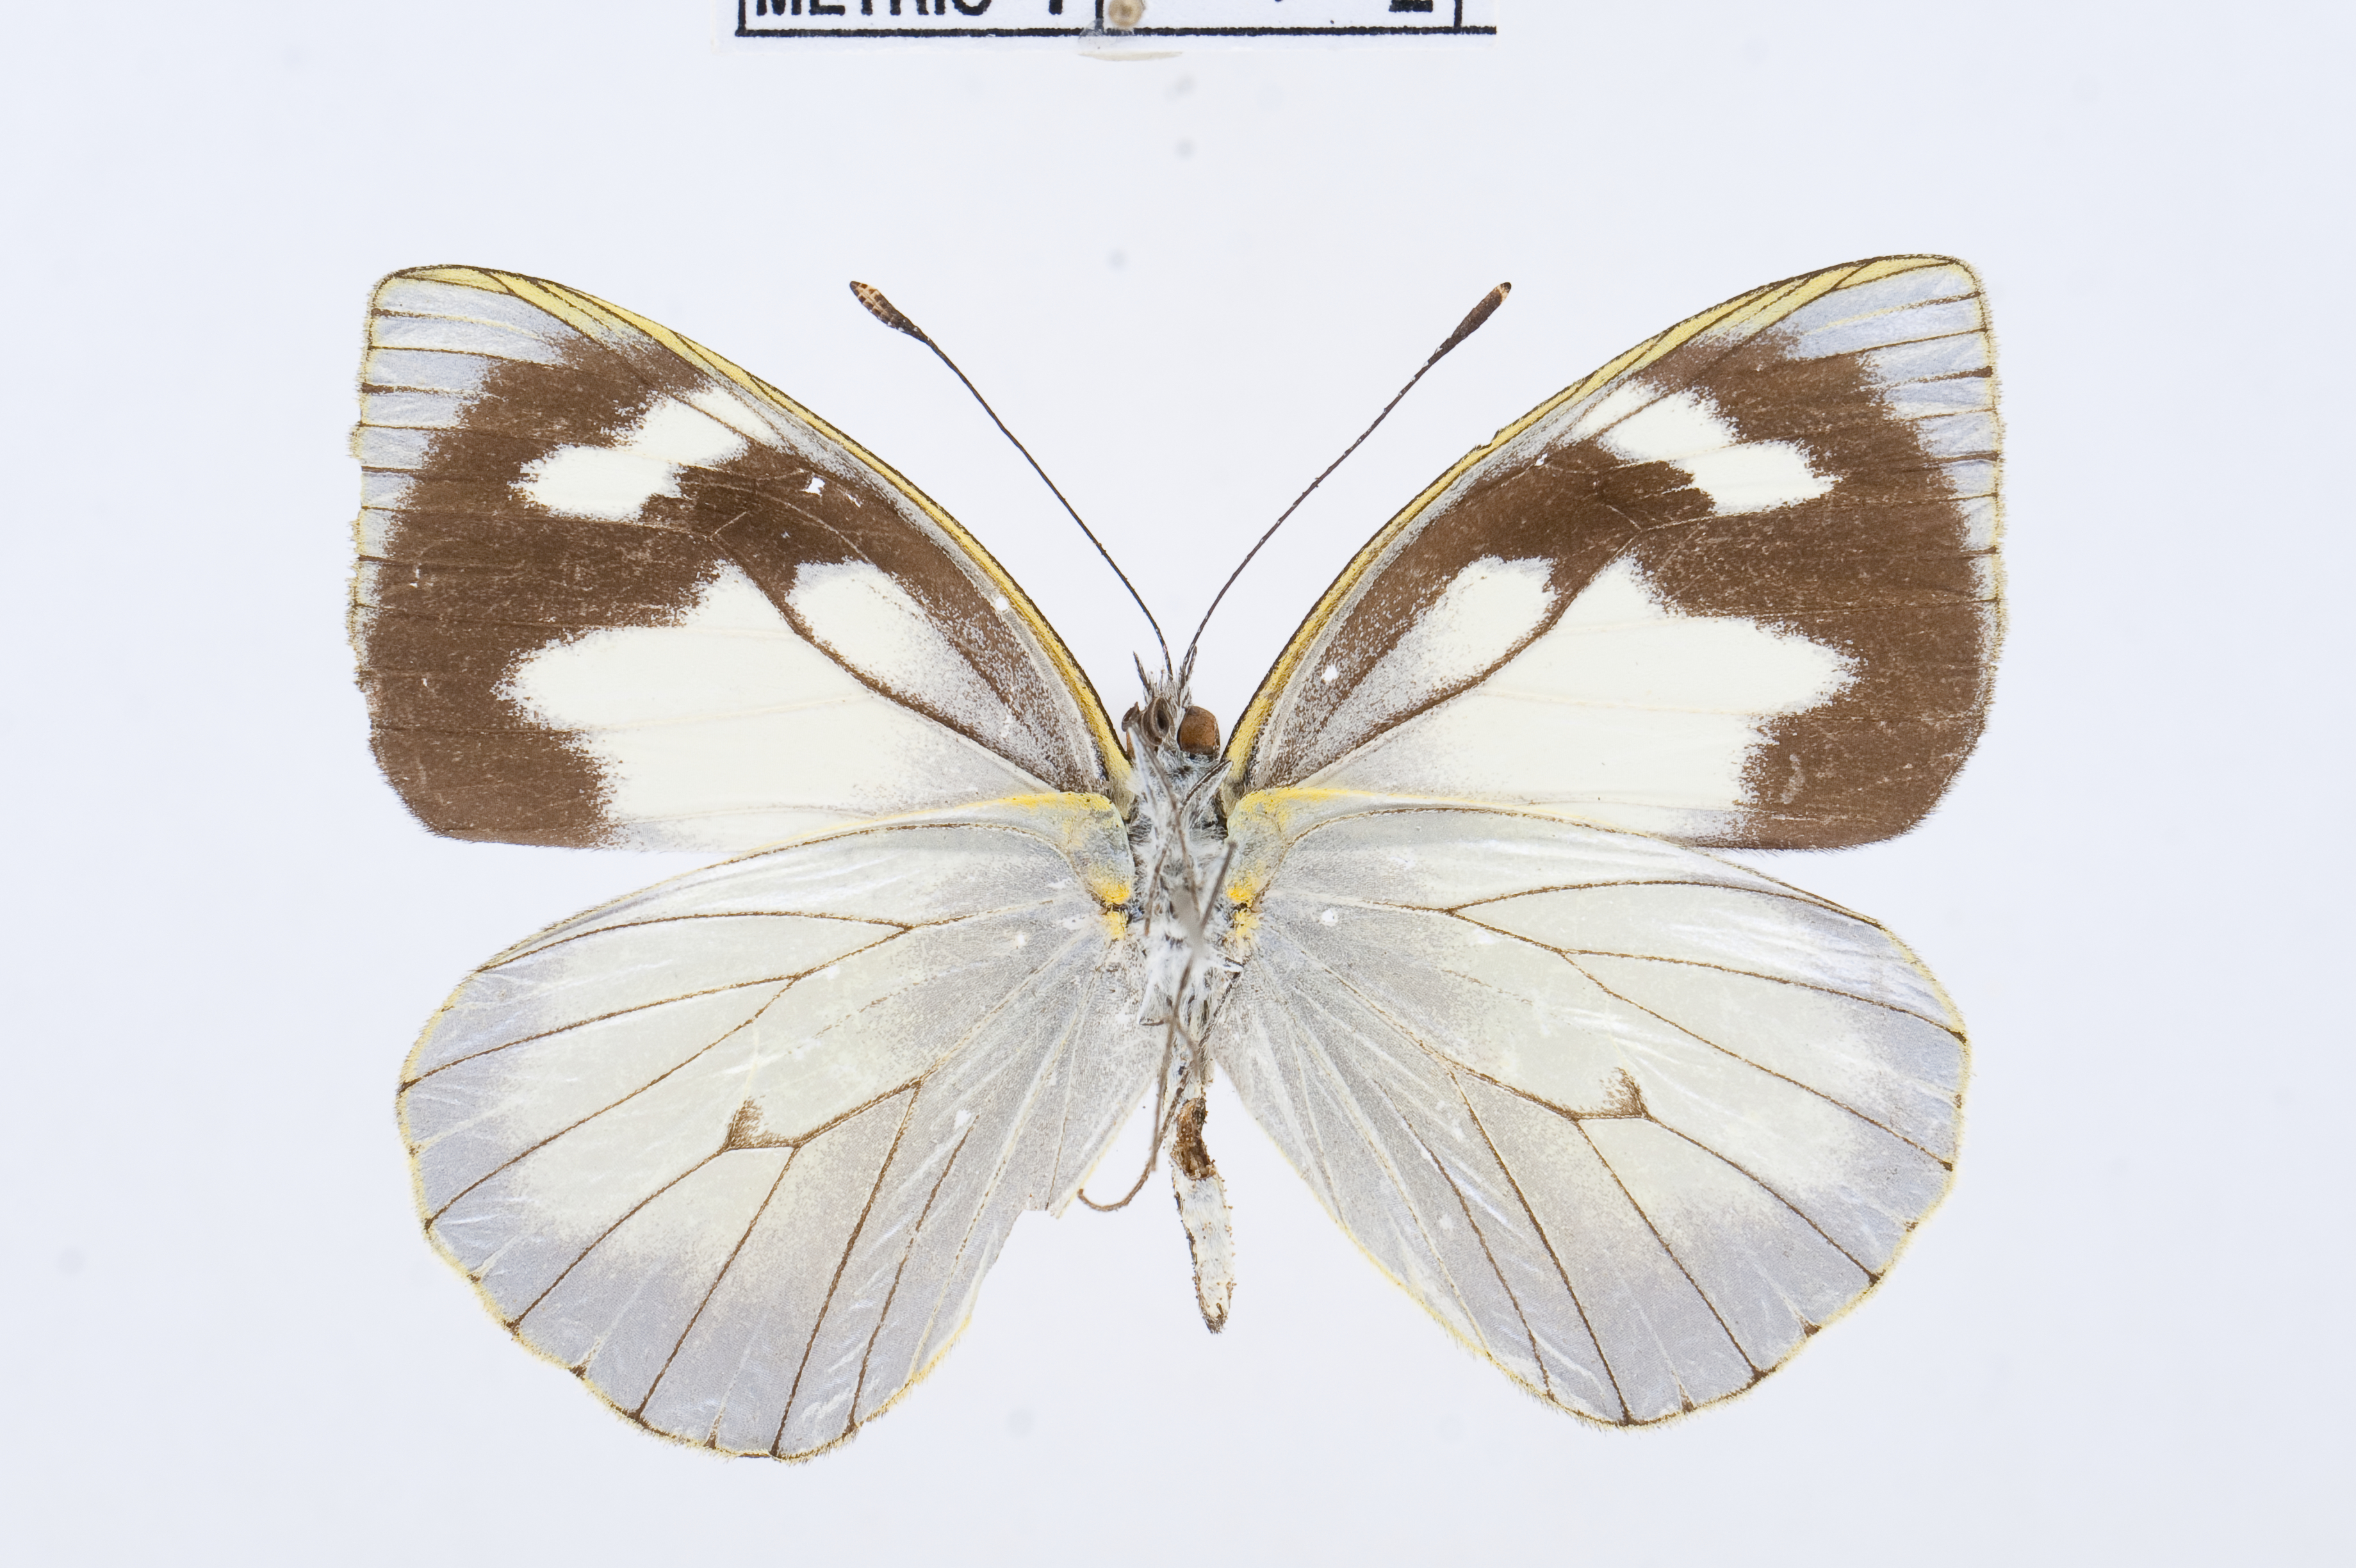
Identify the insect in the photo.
Leptophobia penthica
